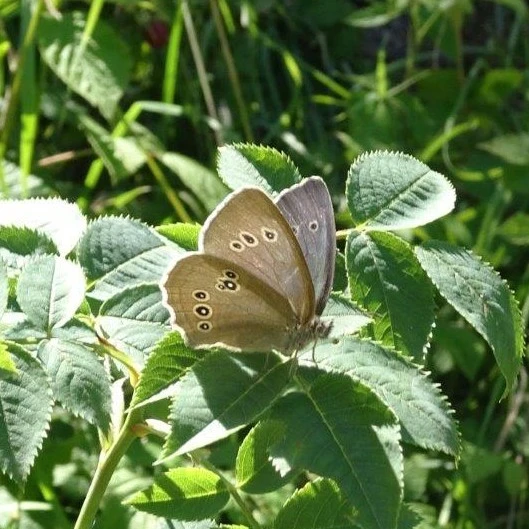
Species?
Aphantopus hyperantus
